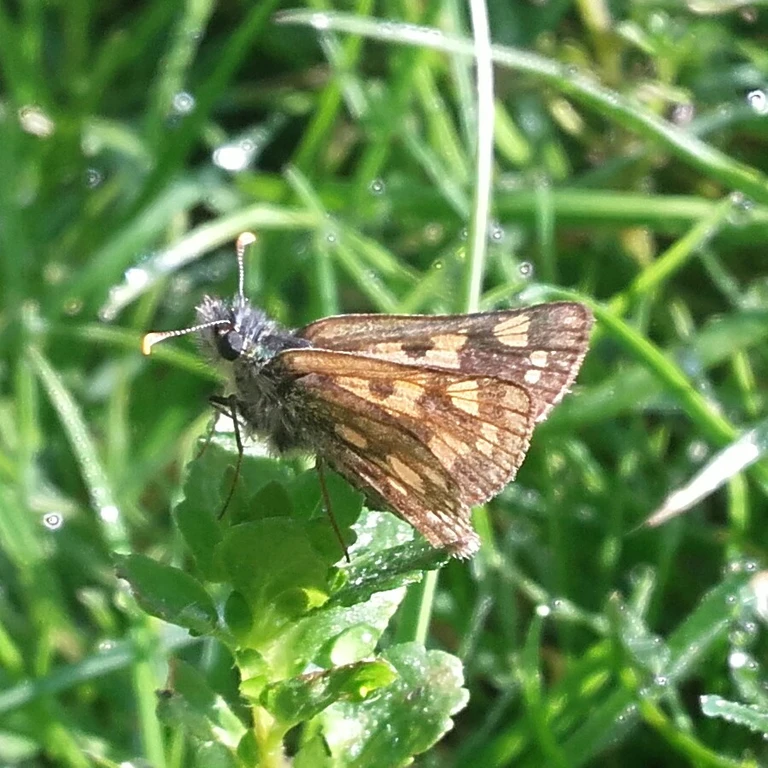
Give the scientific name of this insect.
Carterocephalus palaemon
